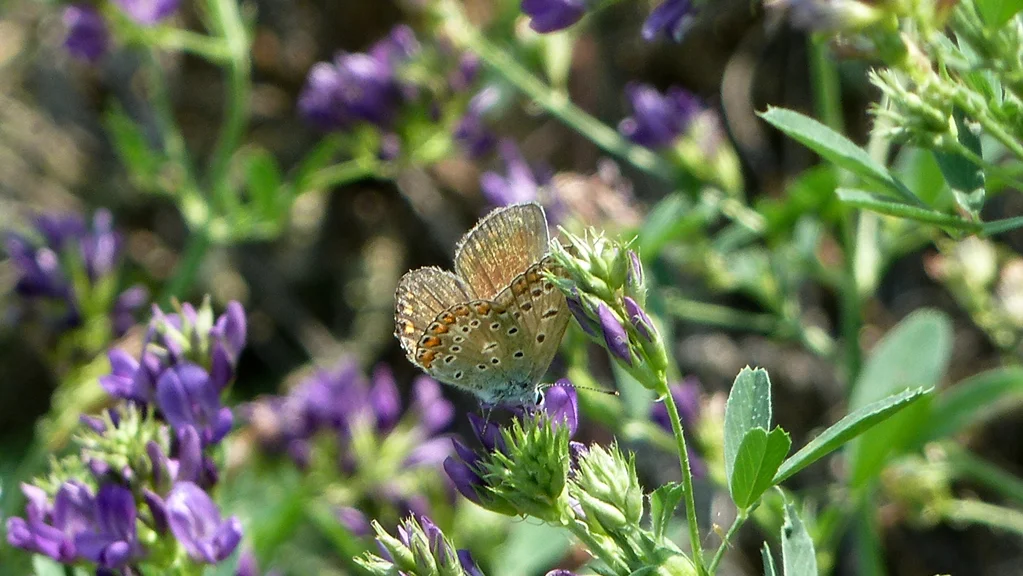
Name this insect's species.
Polyommatus icarus
